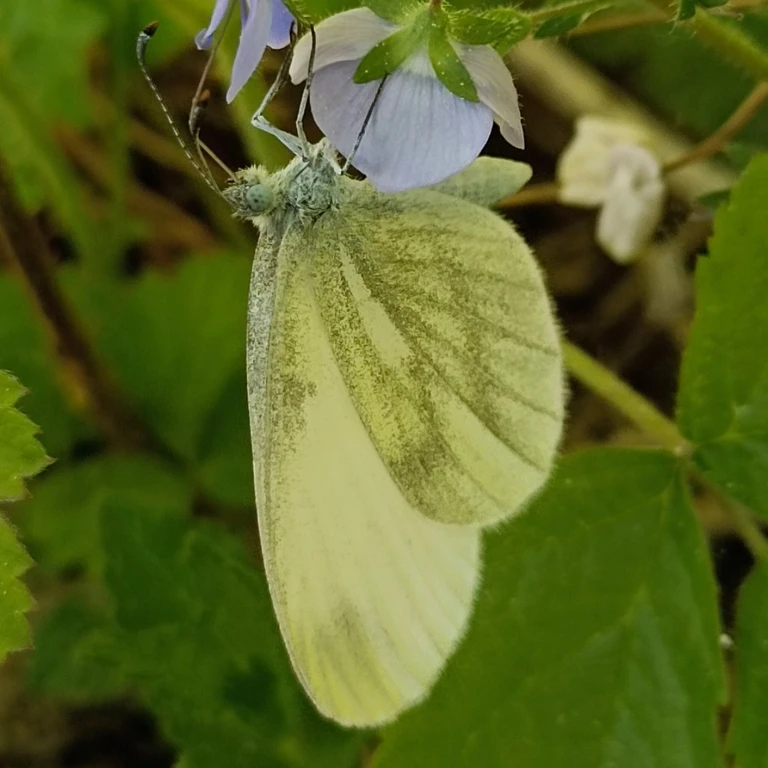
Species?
Leptidea sinapis/juvernica
